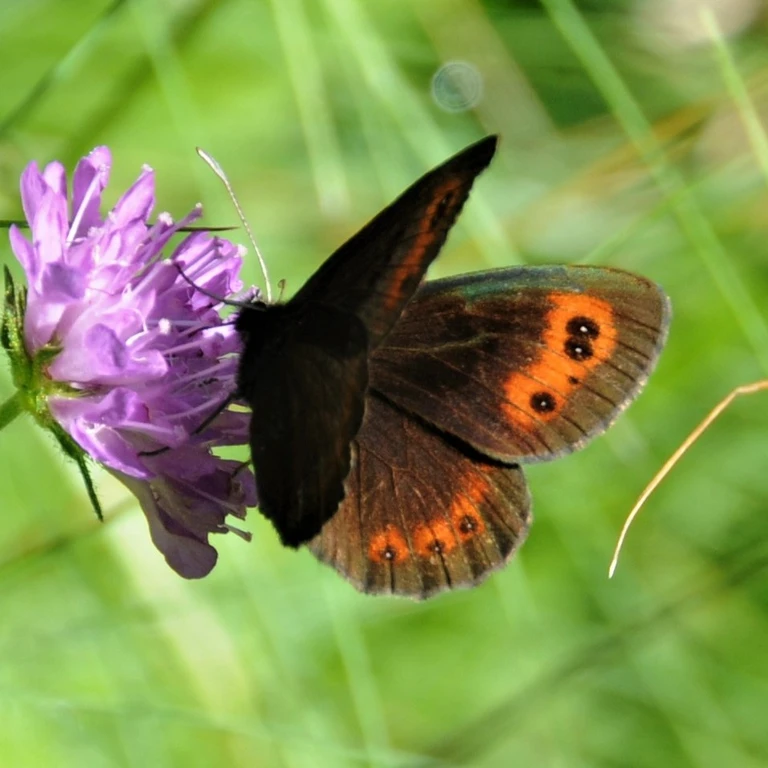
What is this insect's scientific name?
Erebia aethiops
